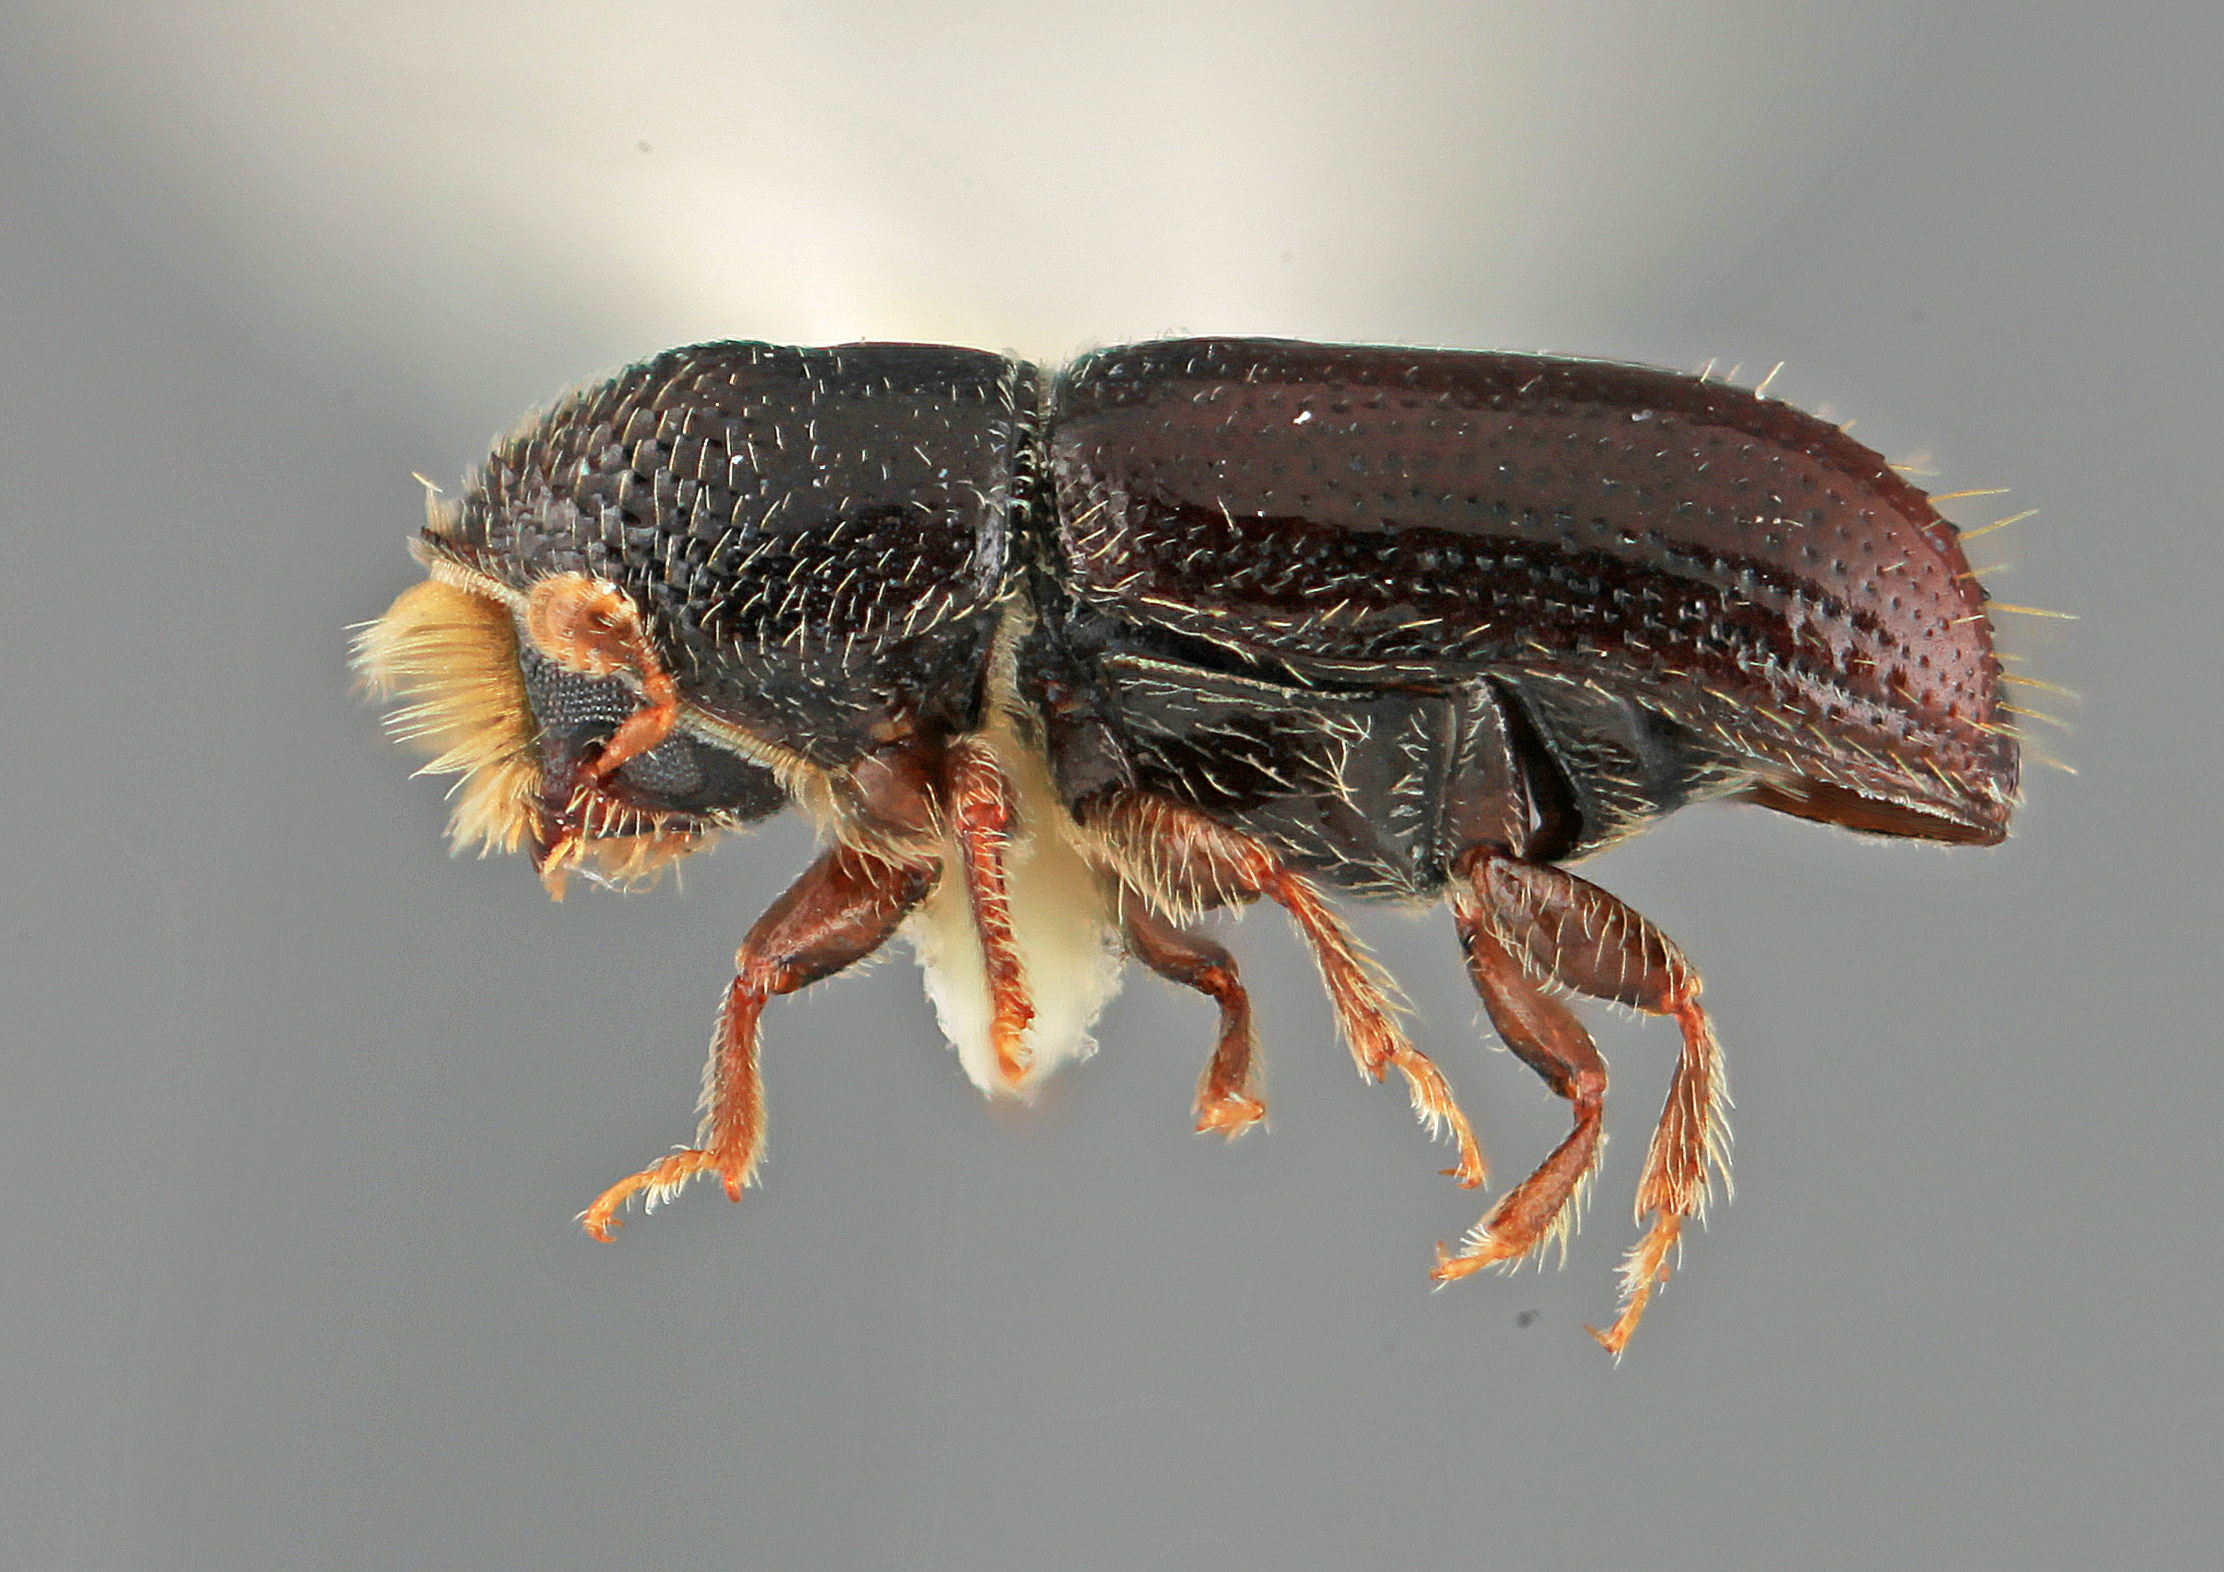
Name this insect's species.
Pityophthorus apachae
